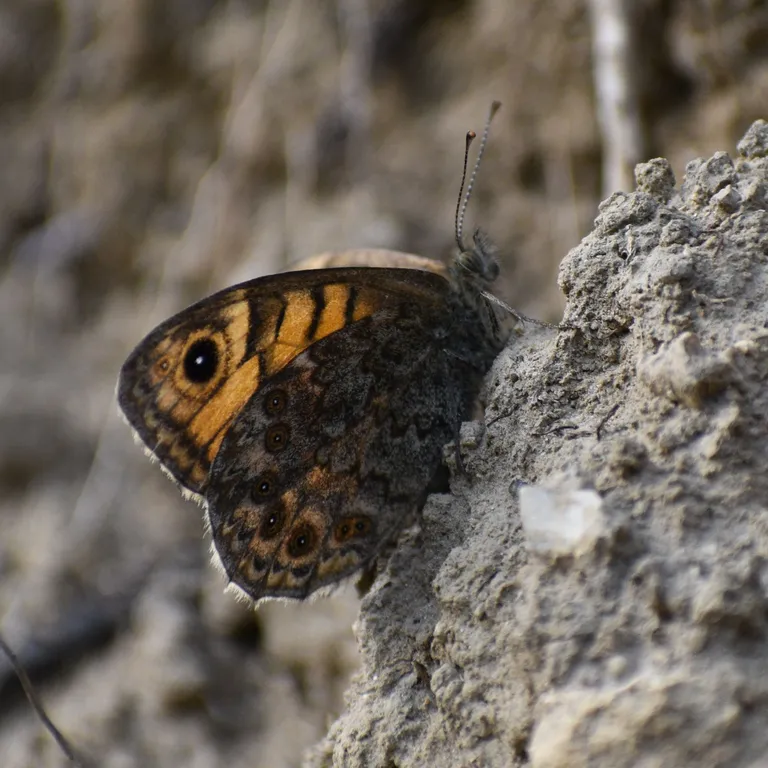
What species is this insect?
Lasiommata megera (also Pararge megera)
